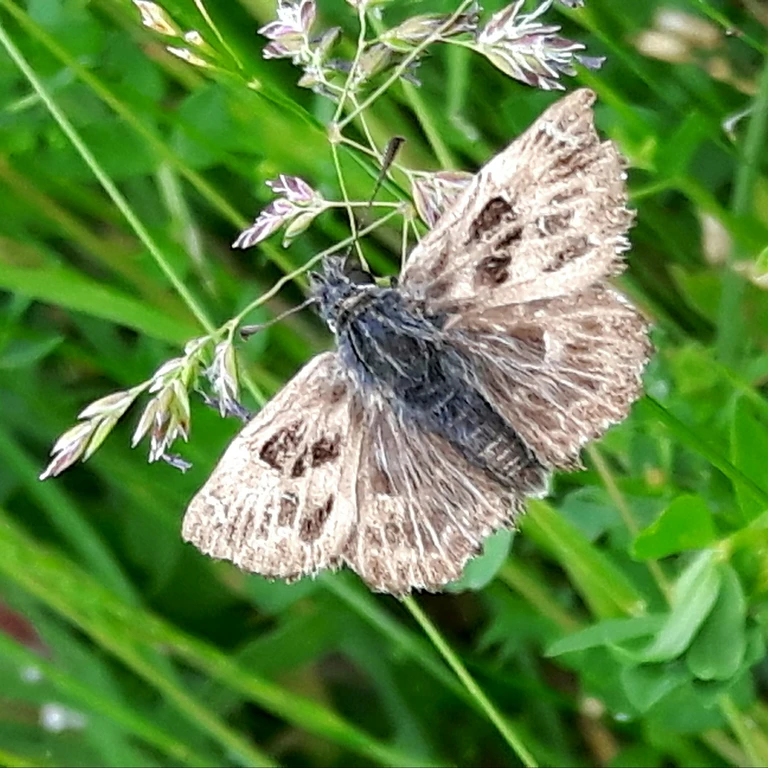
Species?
Carcharodus alceae
